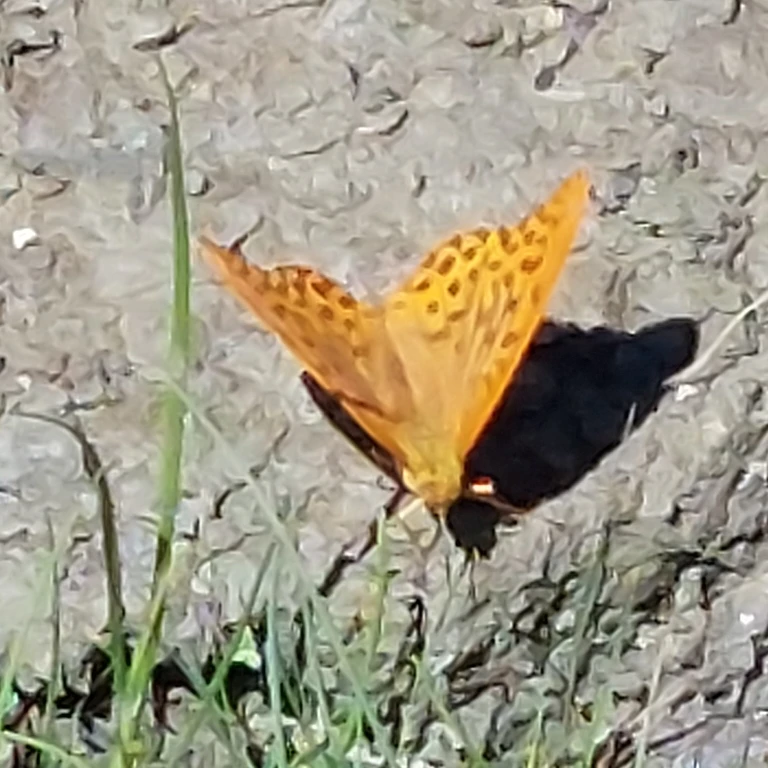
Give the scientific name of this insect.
Argynnis paphia
